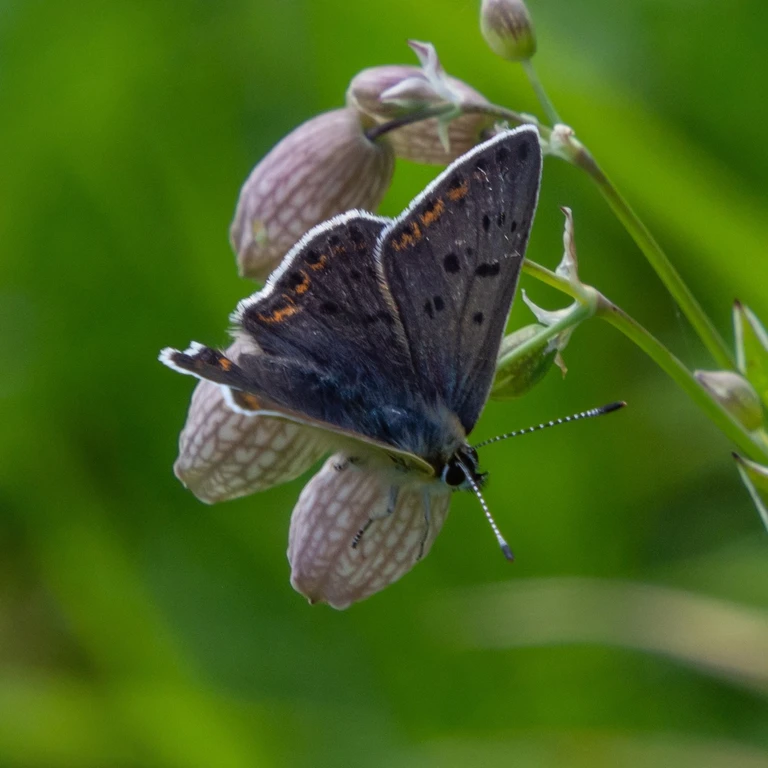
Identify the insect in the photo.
Lycaena tityrus (also Loweia tityrus)
